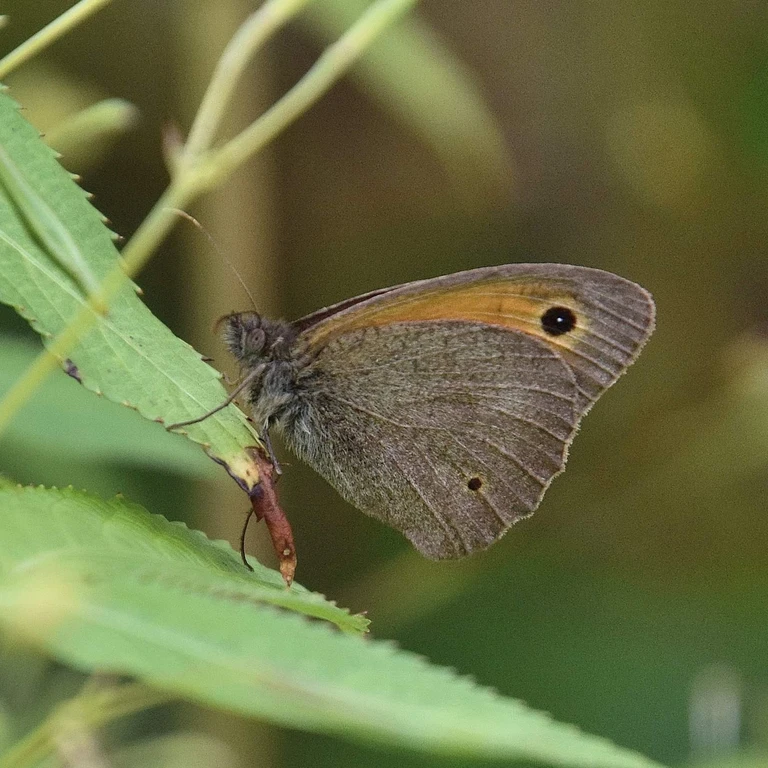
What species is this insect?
Maniola jurtina
